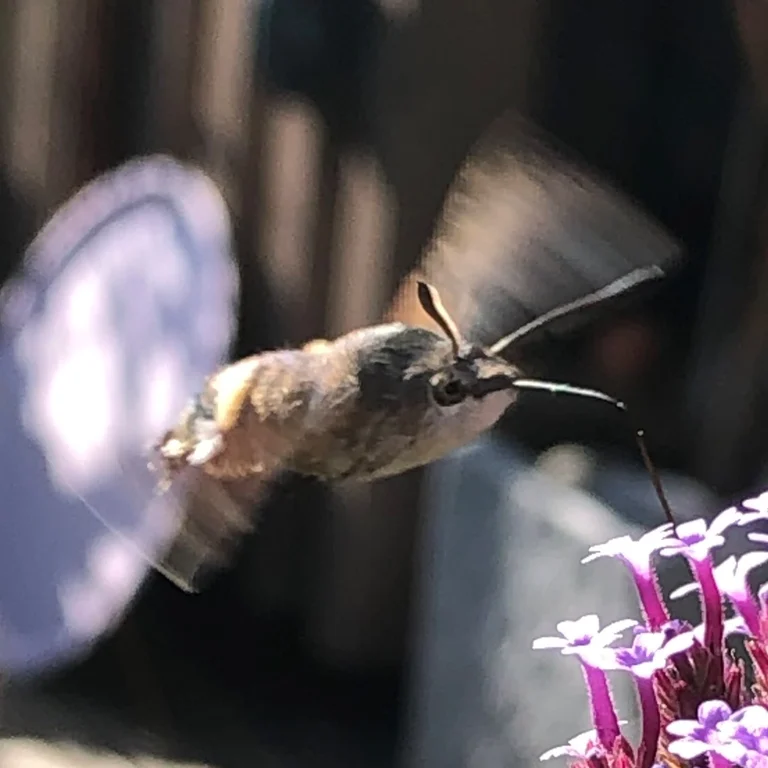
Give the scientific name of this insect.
Macroglossum stellatarum
